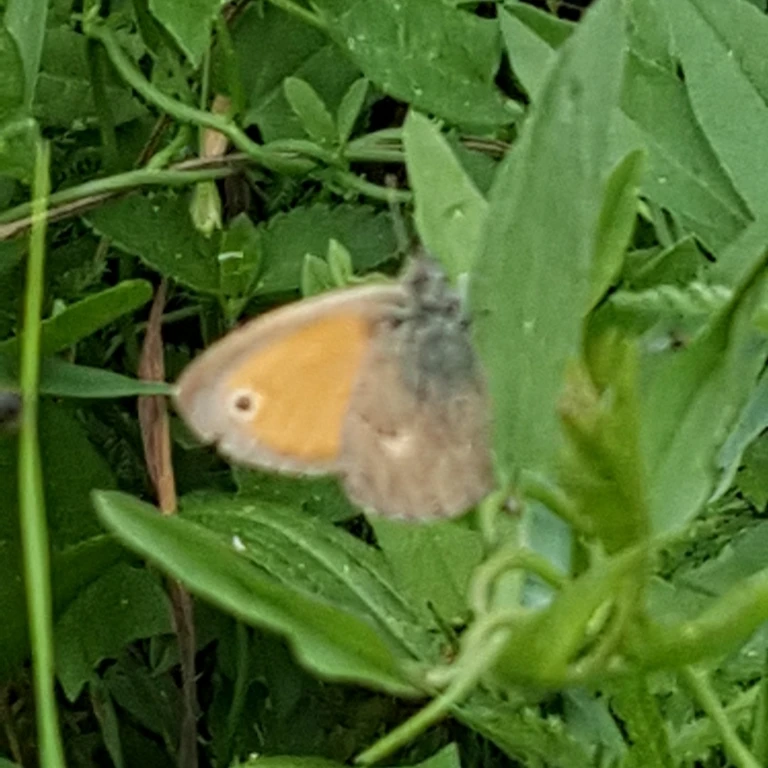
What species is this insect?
Coenonympha pamphilus
